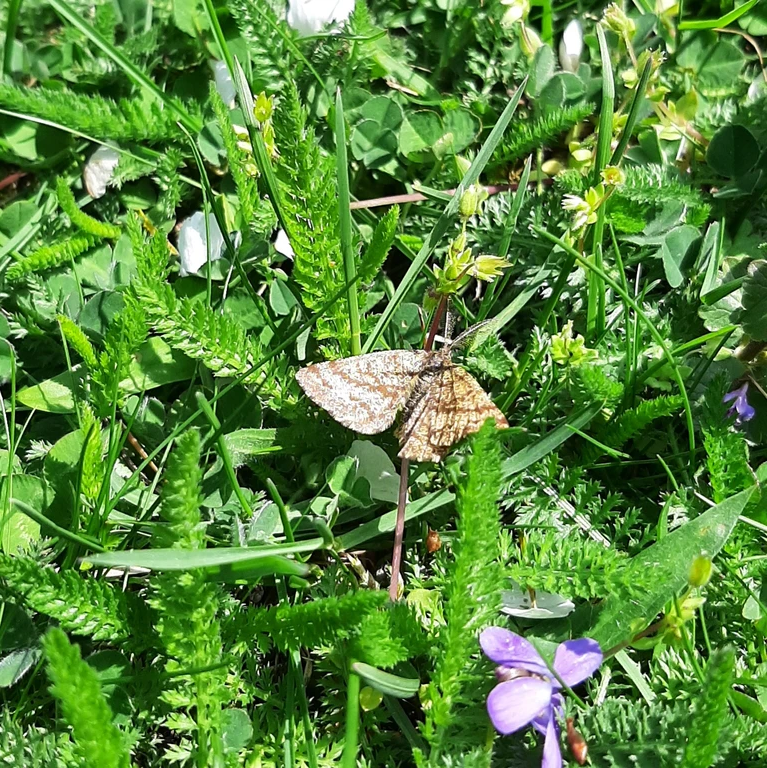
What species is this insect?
Ematurga atomaria
